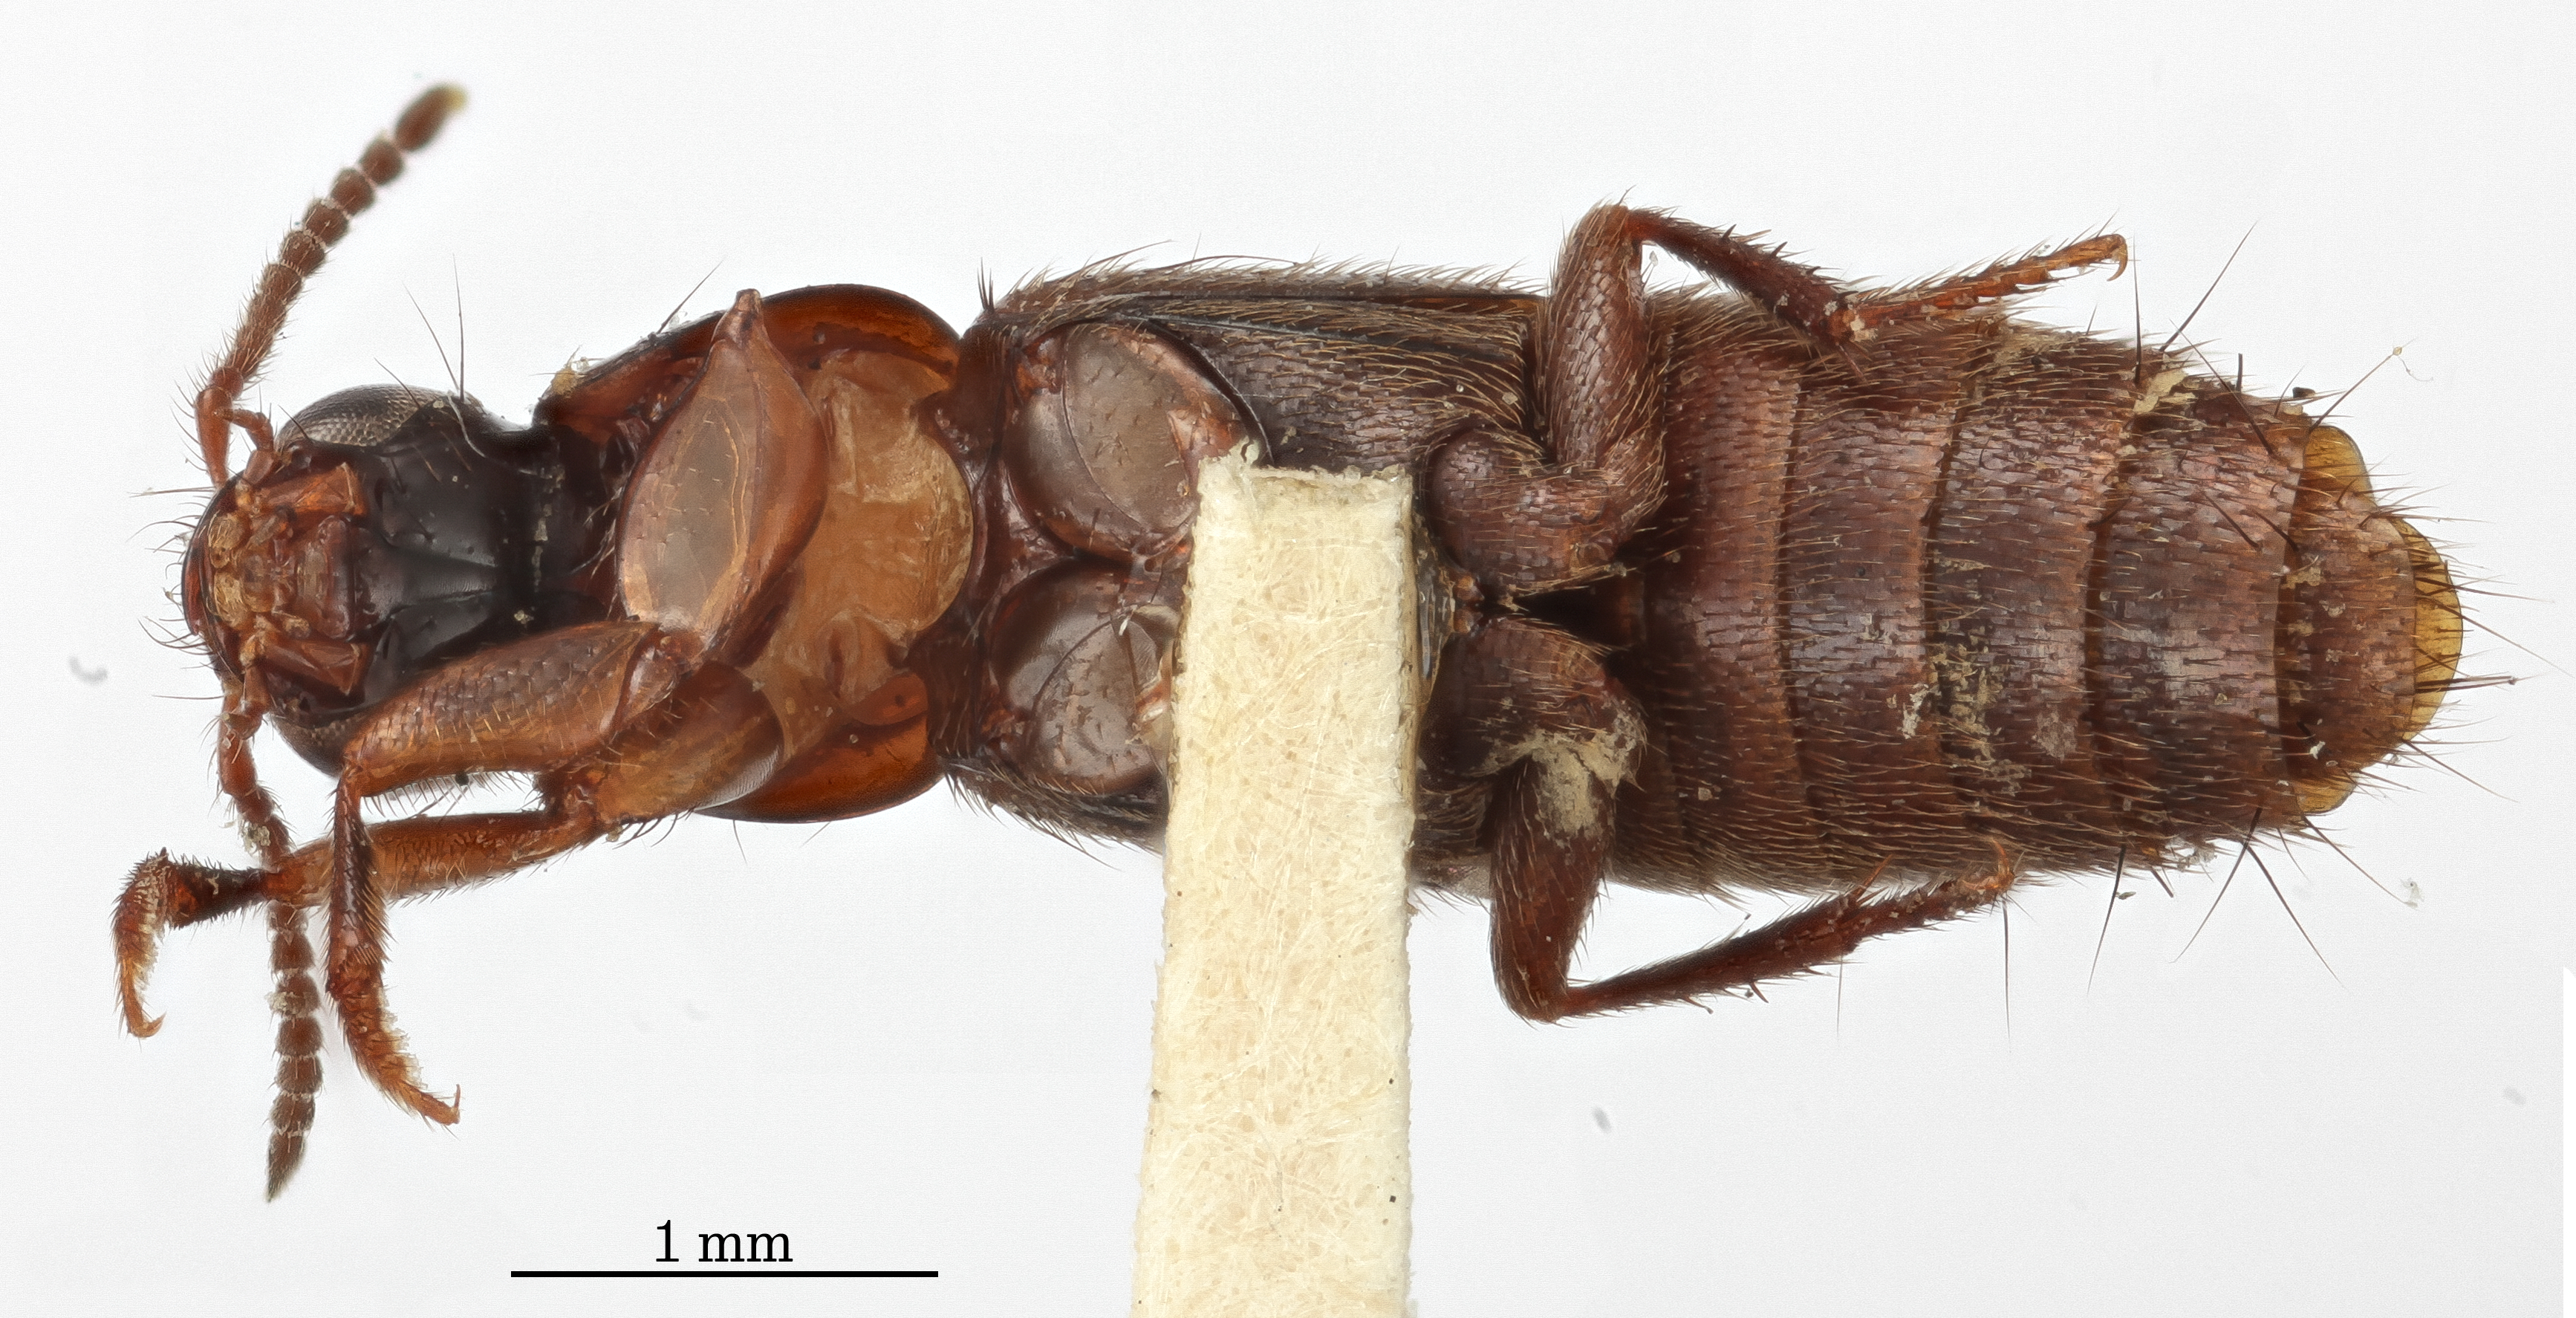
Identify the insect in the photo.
Quedius agnatus
